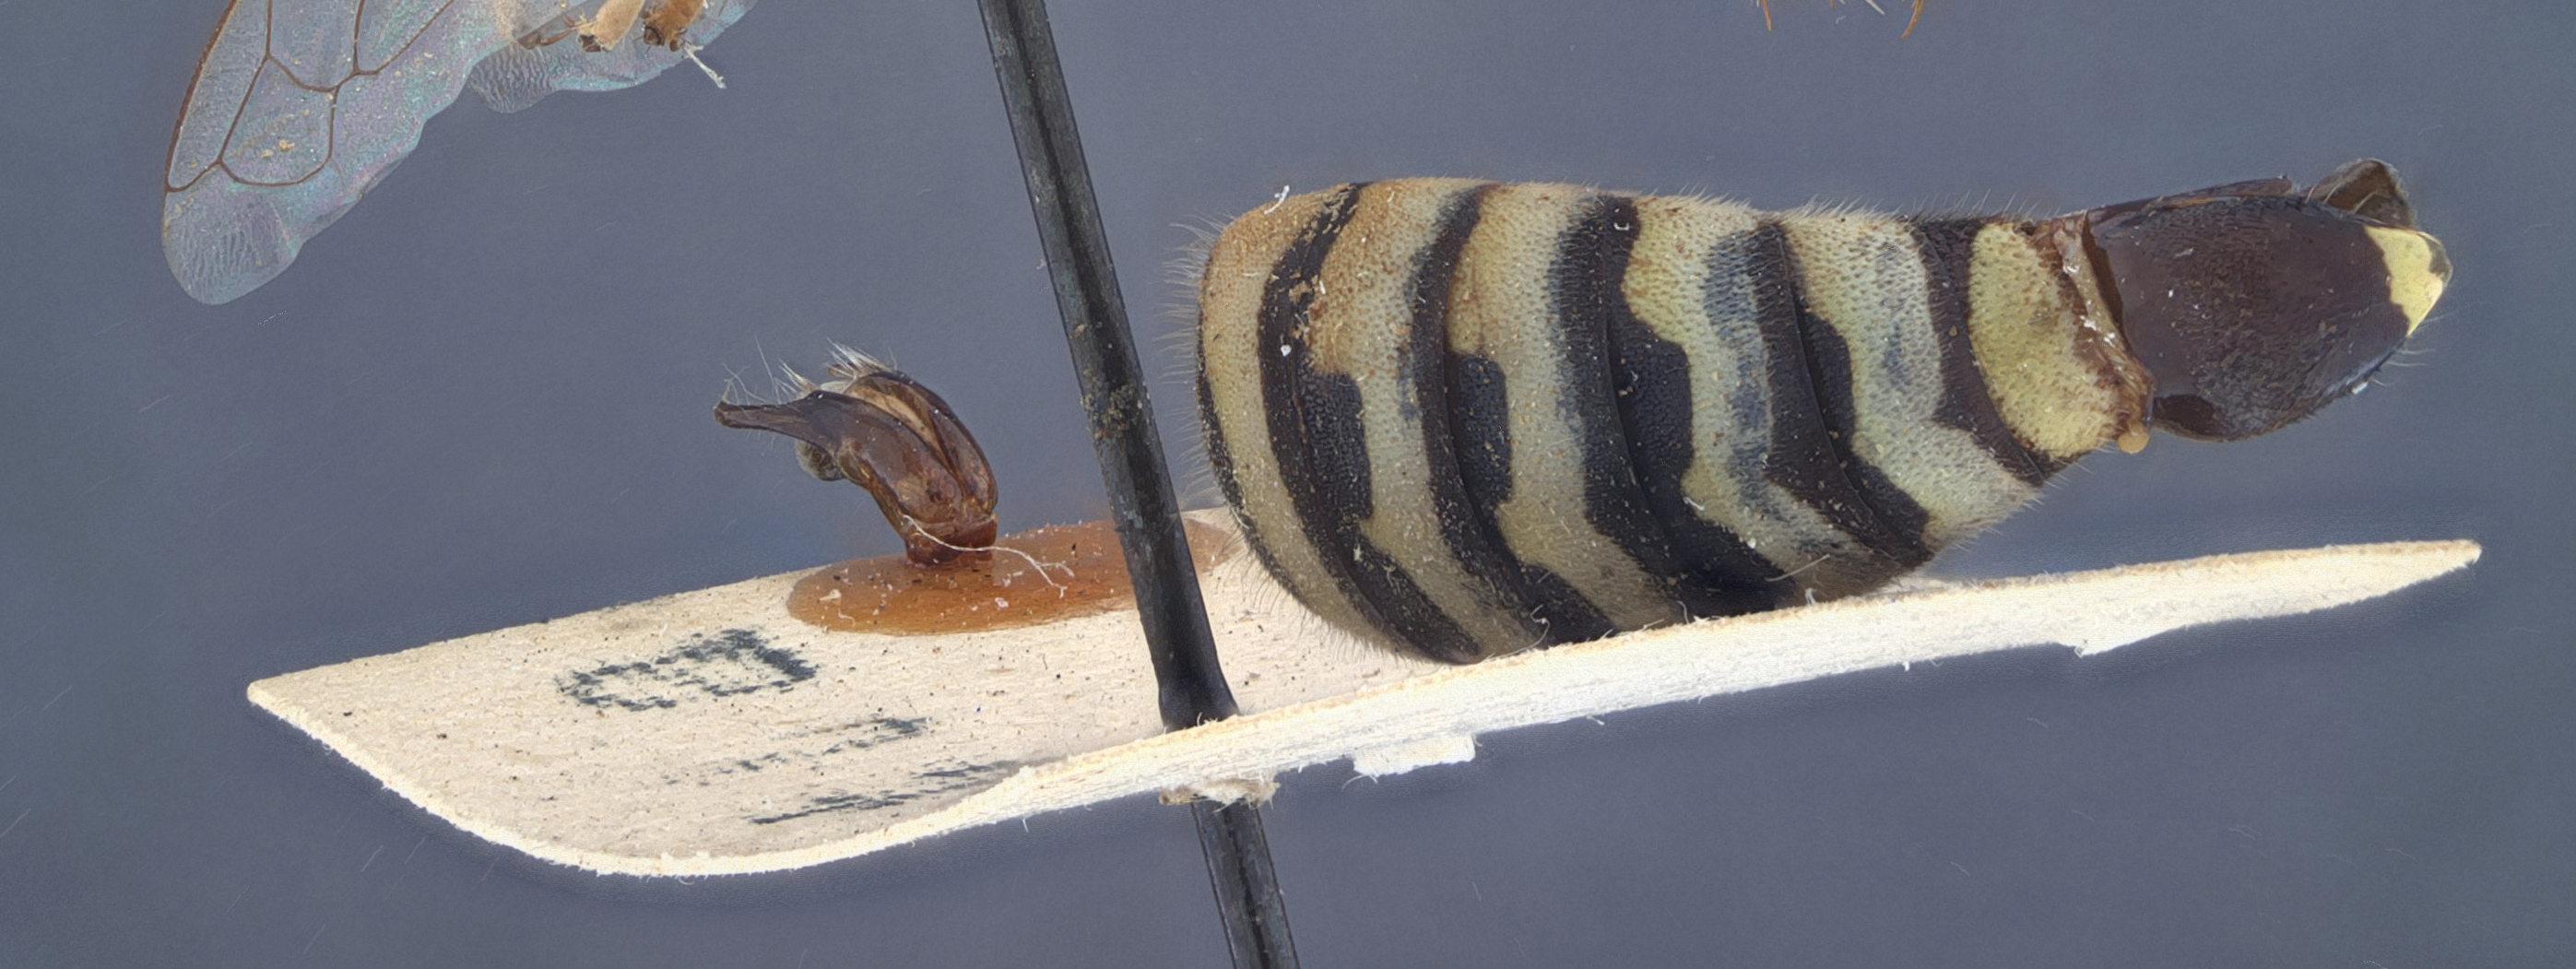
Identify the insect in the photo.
Bembix spalulata
